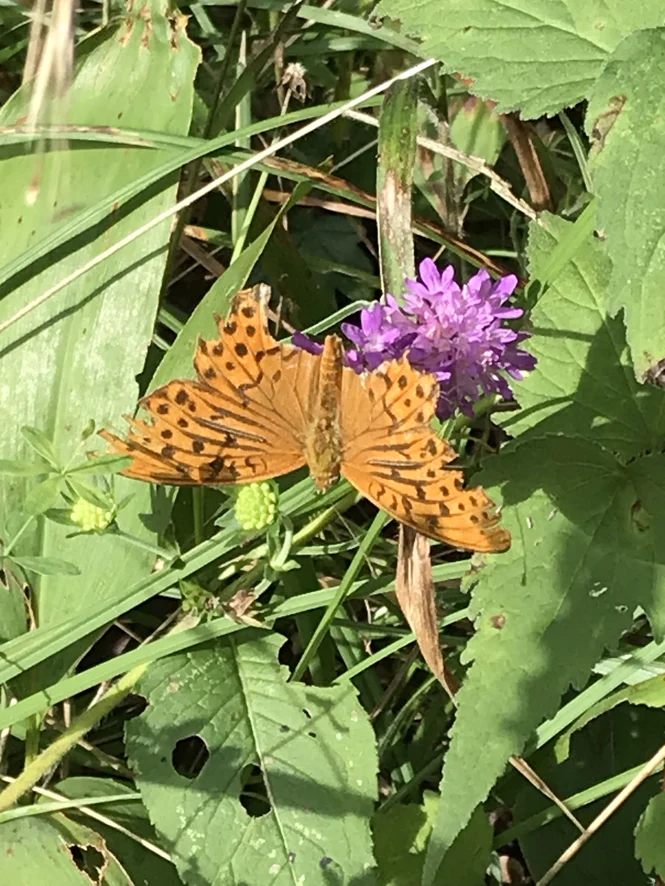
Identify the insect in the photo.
Argynnis paphia
